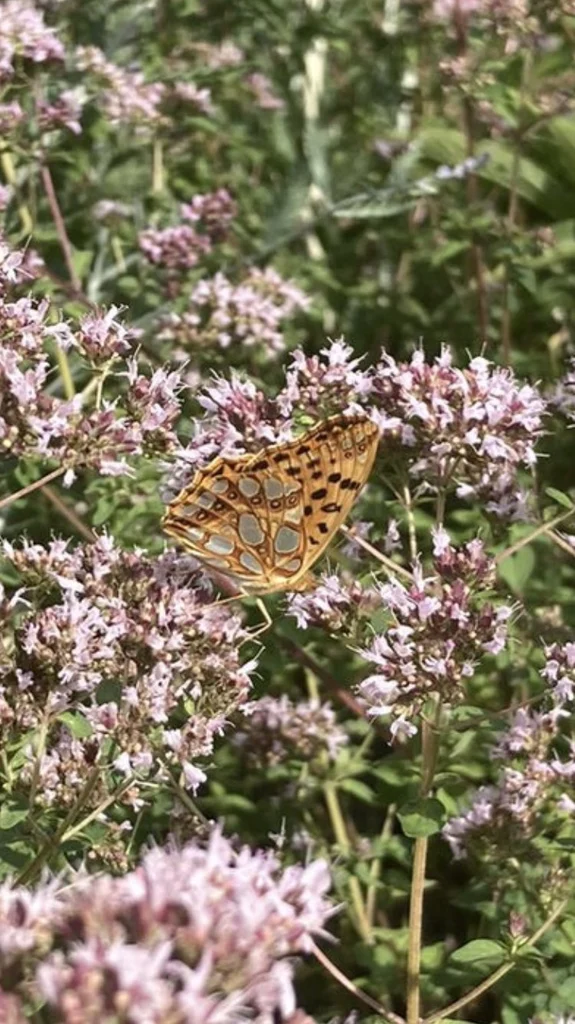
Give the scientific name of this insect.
Issoria lathonia
